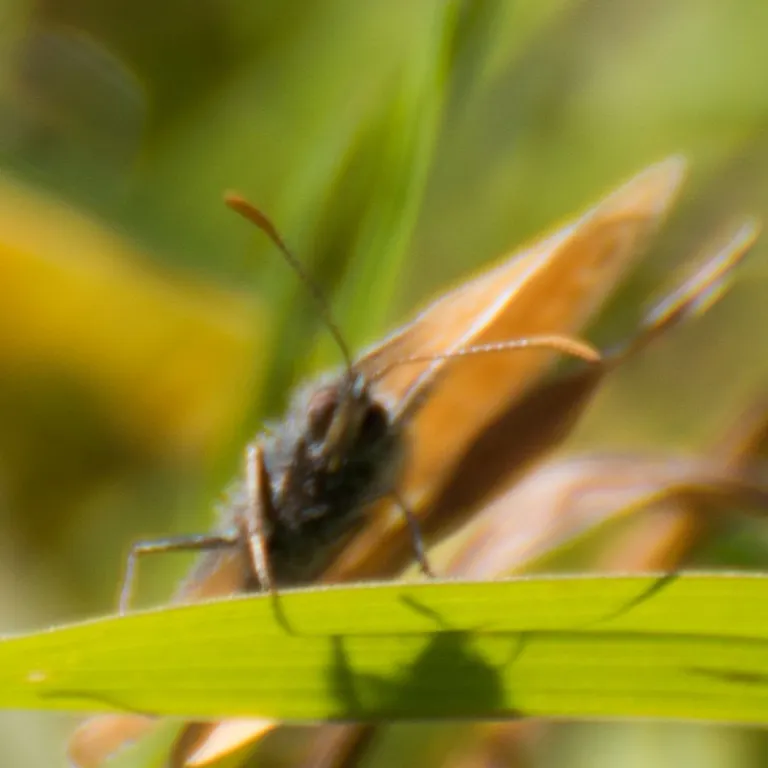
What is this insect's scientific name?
Coenonympha pamphilus
